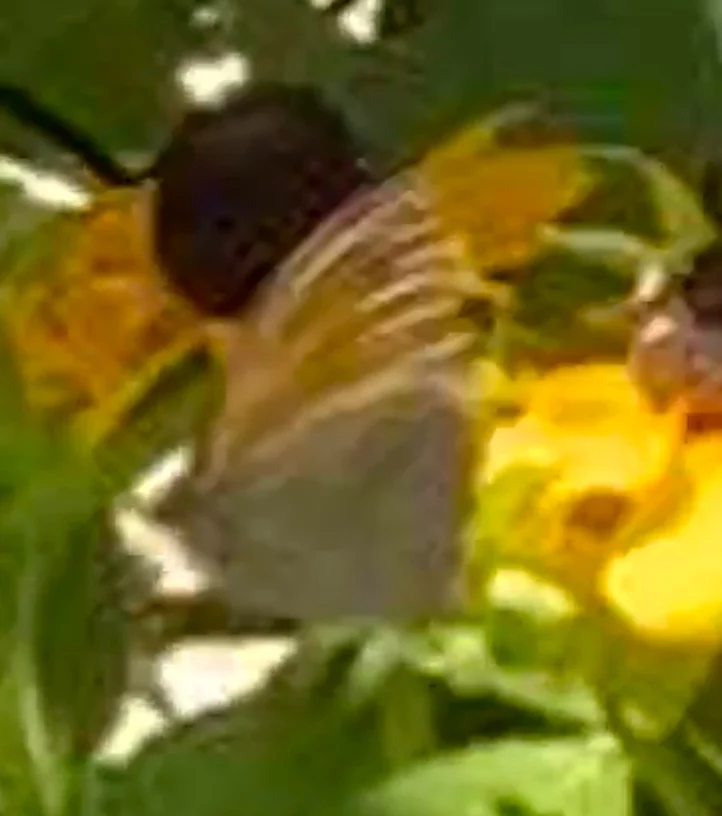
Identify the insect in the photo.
Maniola jurtina
